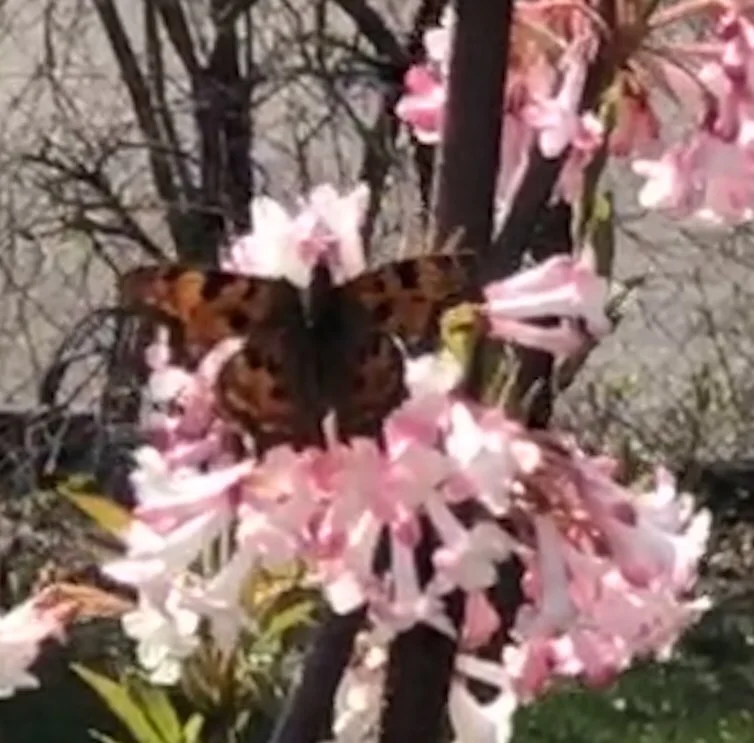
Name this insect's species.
Polygonia c-album
